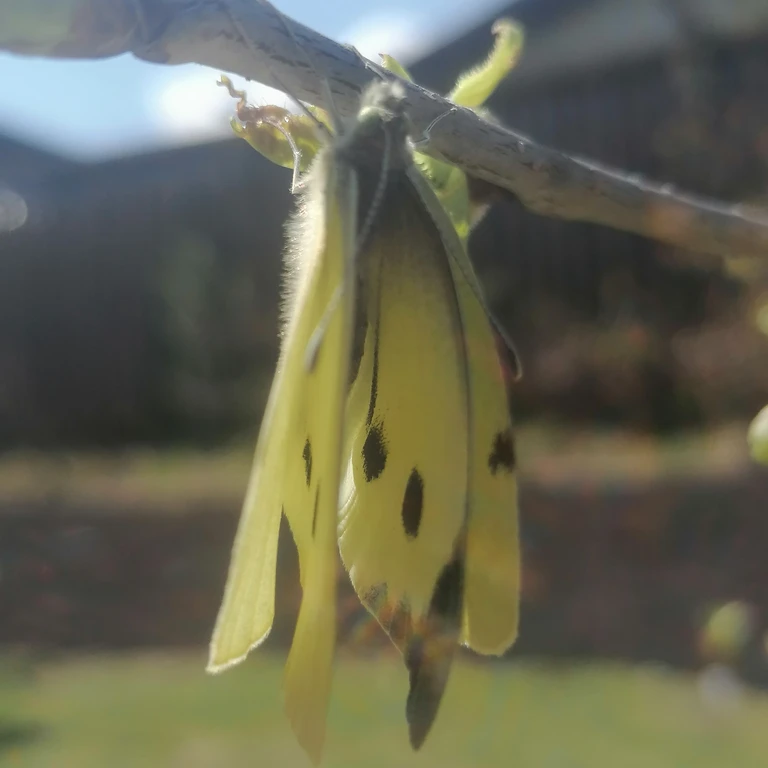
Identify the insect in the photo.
Pieris brassicae
